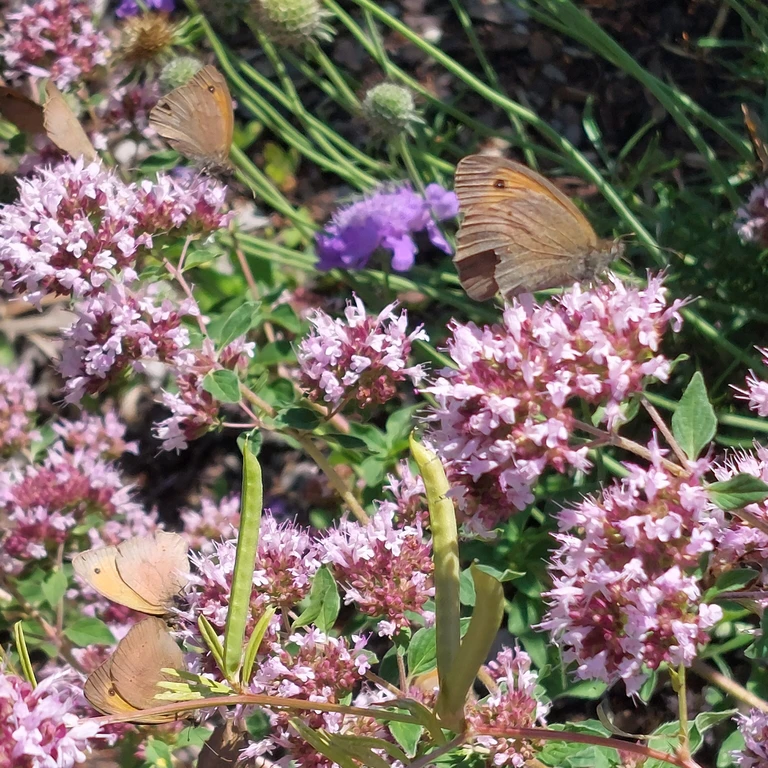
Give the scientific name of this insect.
Maniola jurtina
